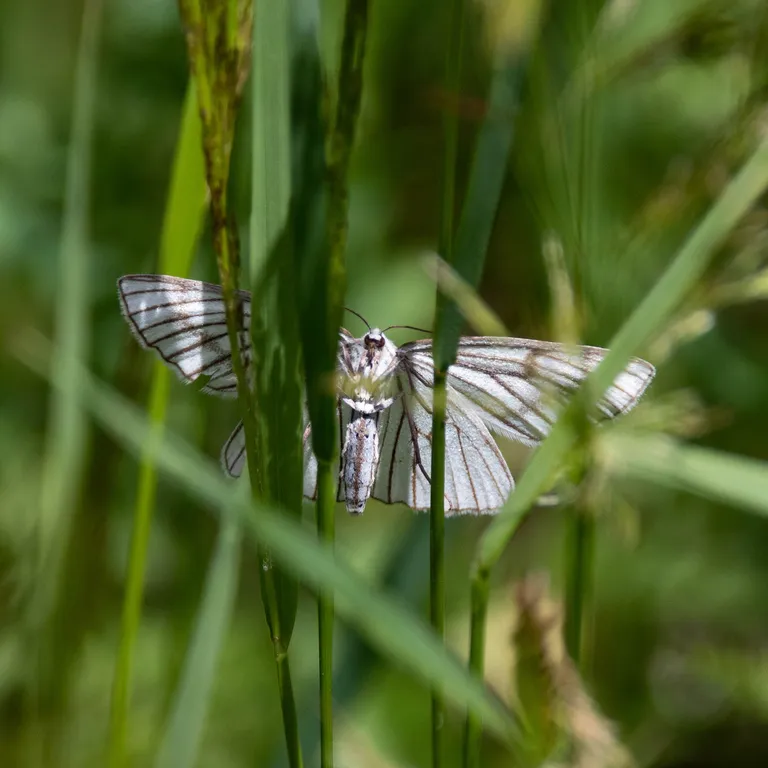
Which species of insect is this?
Siona lineata
